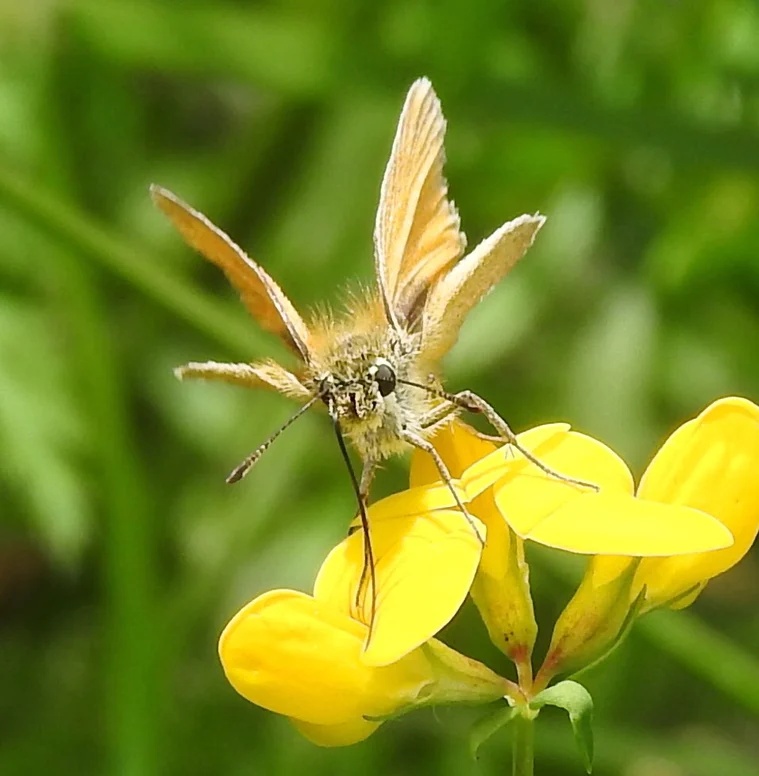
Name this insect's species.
Thymelicus sylvestris
